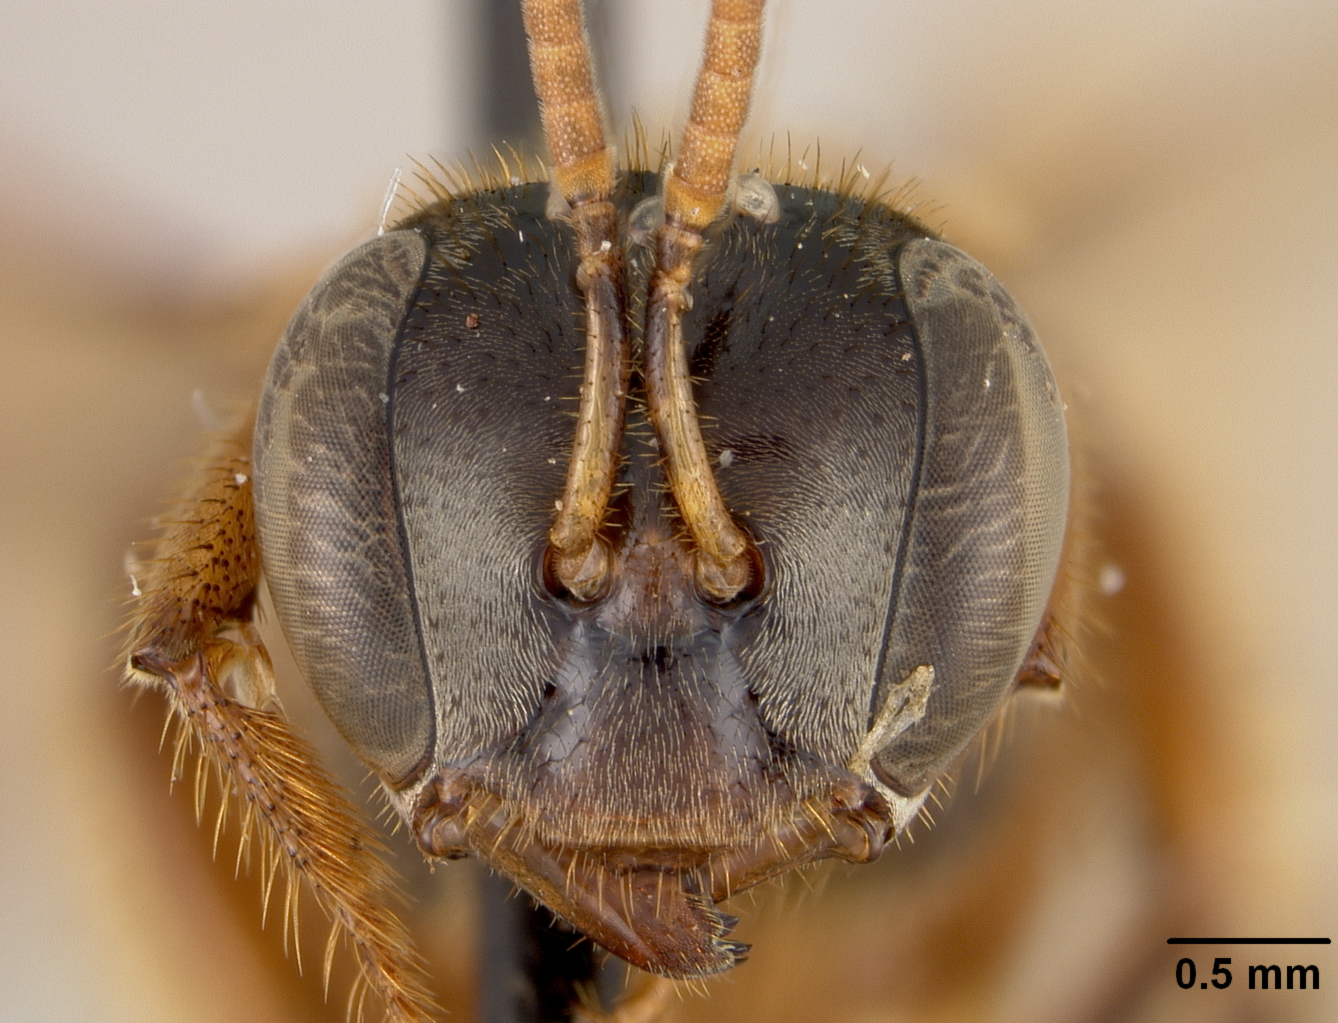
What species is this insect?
Trigona denticula
